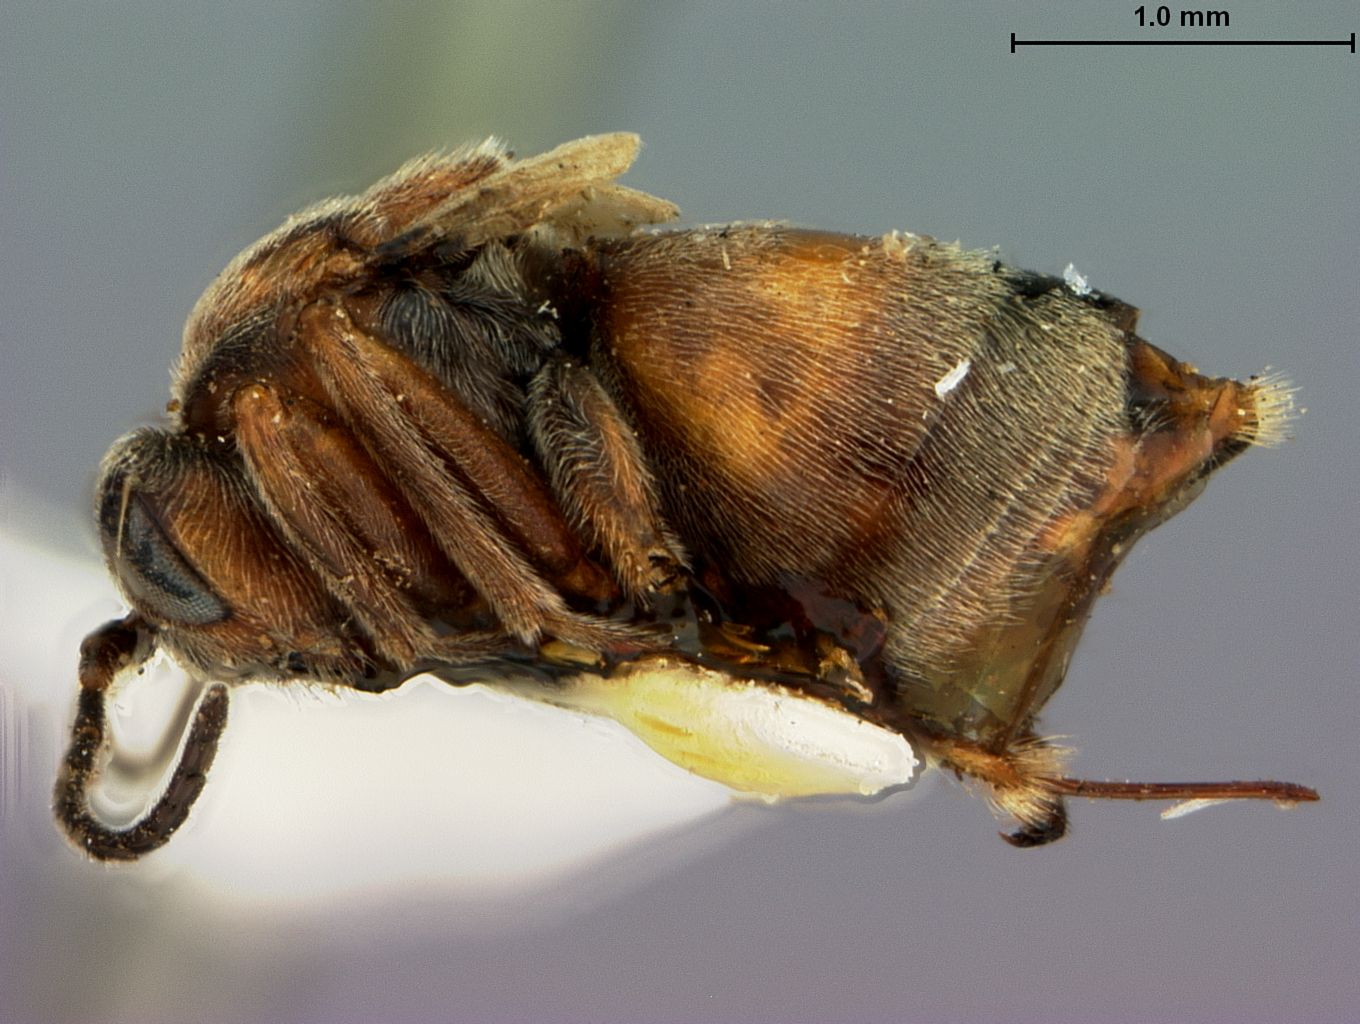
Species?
Acraspis villosus
